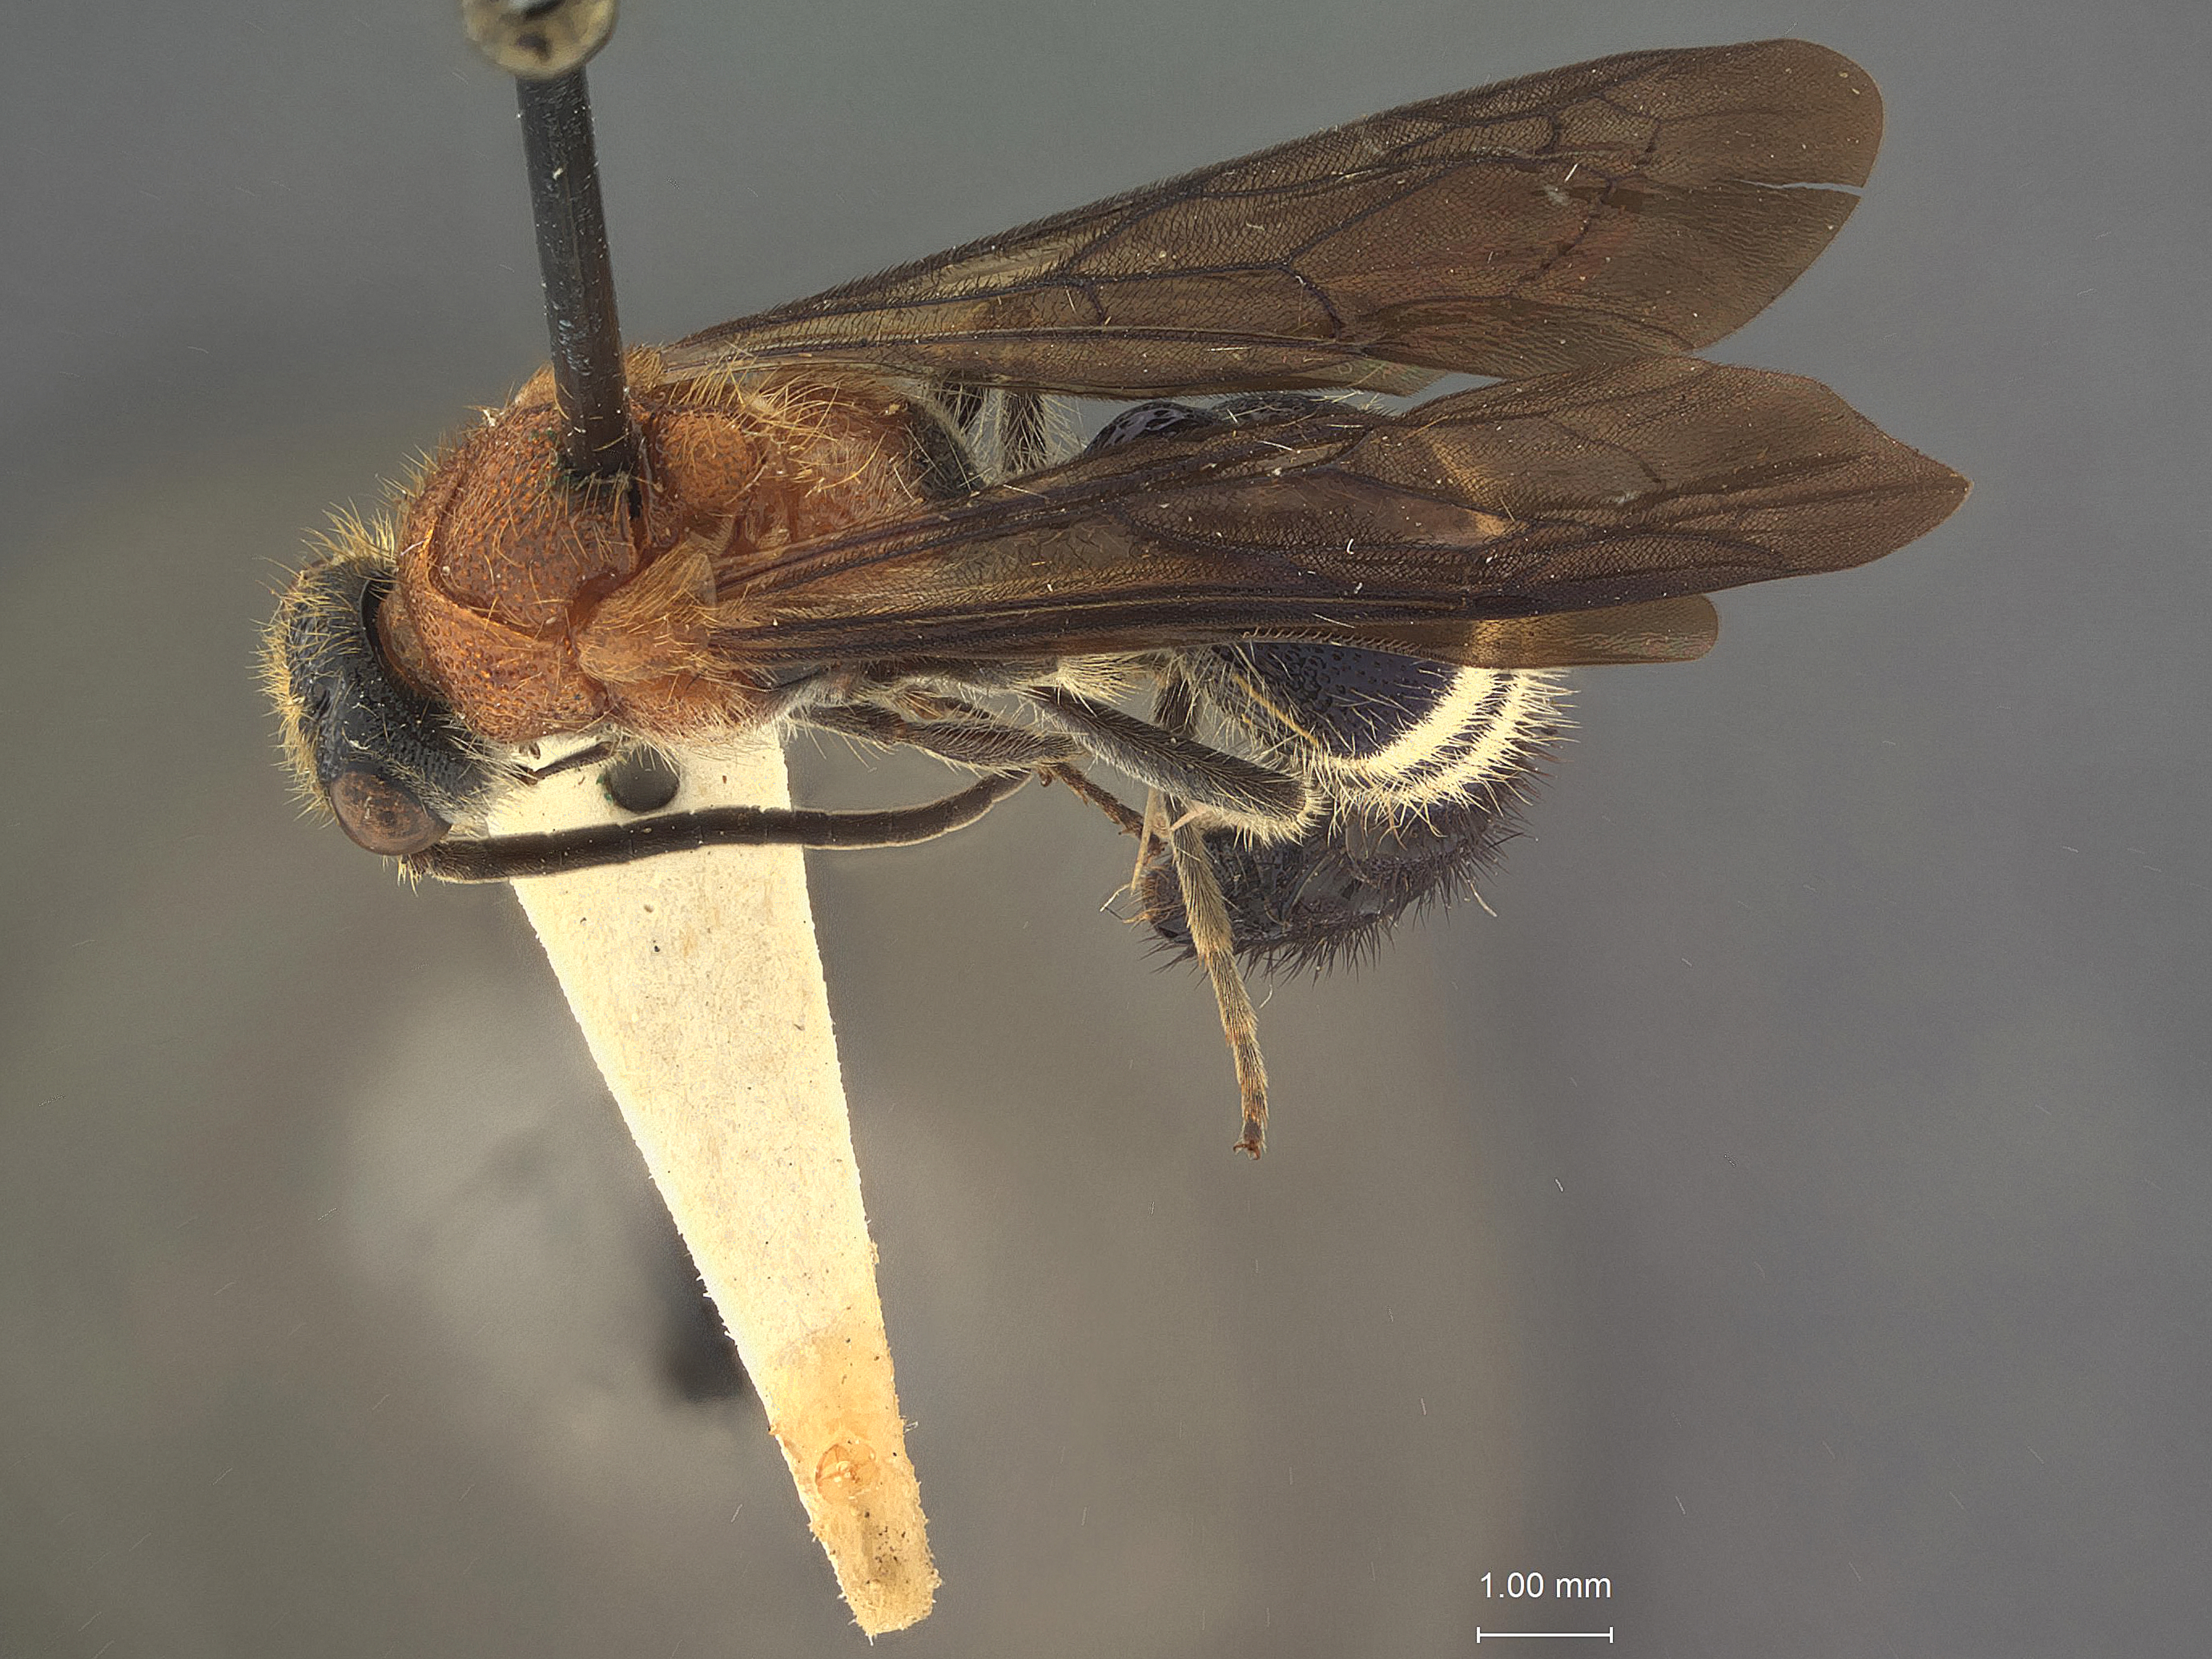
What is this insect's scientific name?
Smicromyrme ilherda
